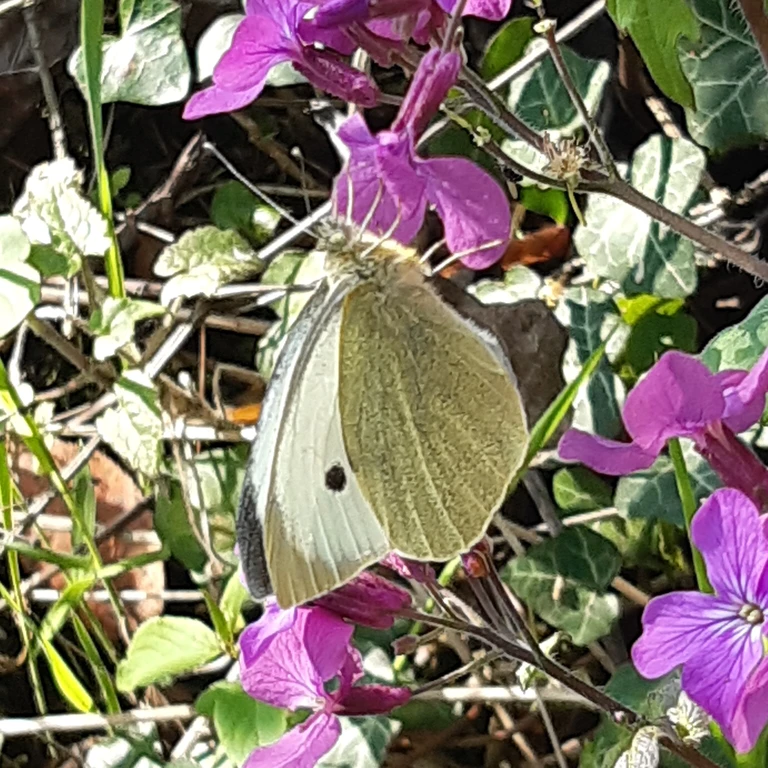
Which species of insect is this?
Pieris brassicae
